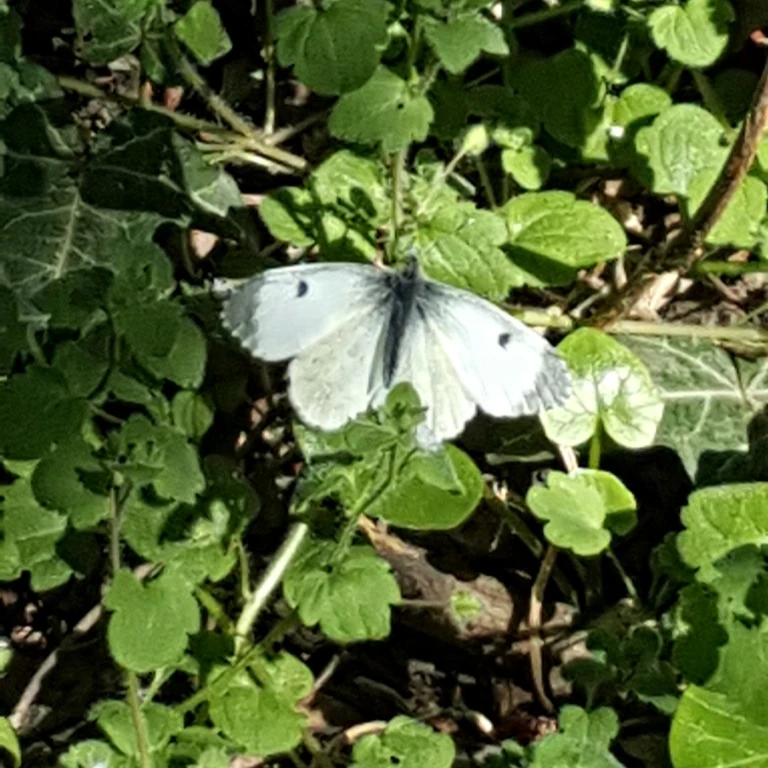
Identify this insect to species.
Anthocharis cardamines
